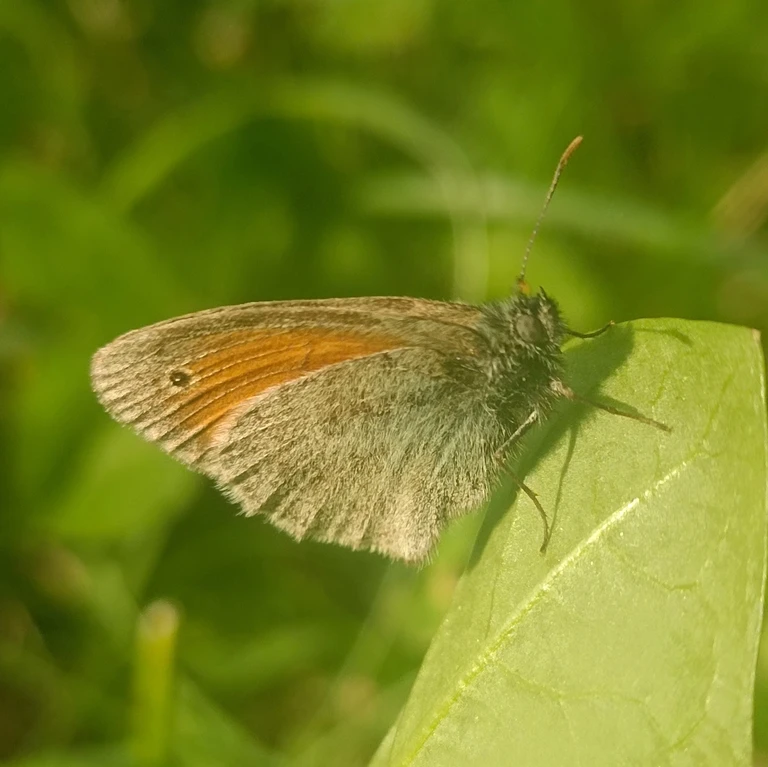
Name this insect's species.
Coenonympha pamphilus
